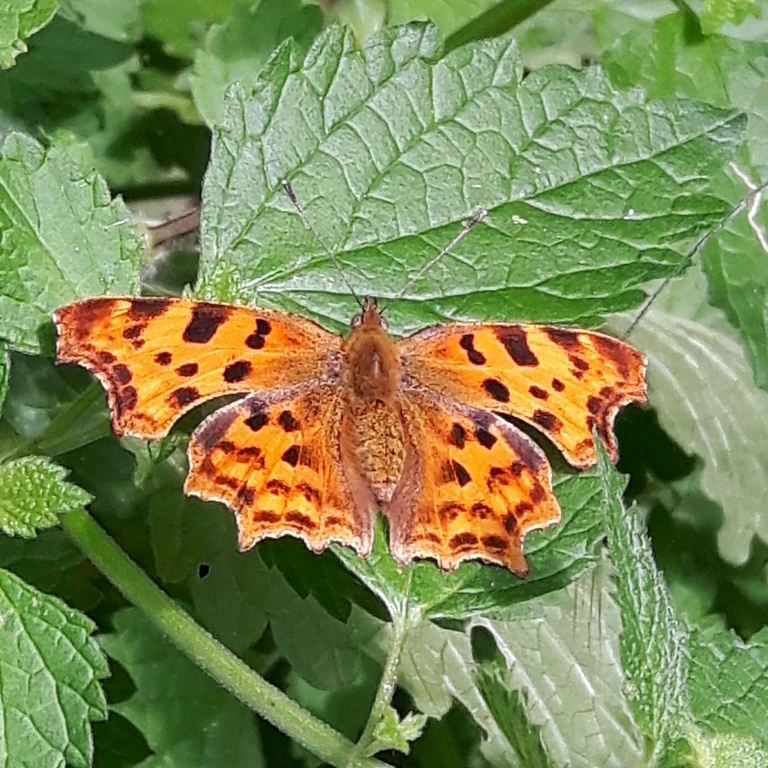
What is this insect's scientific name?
Polygonia c-album
